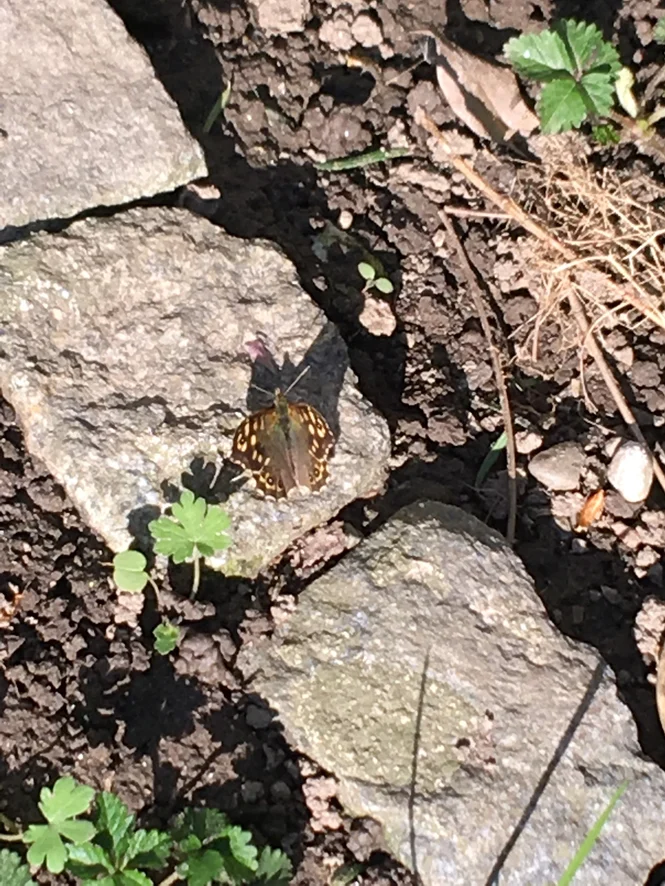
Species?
Pararge aegeria
